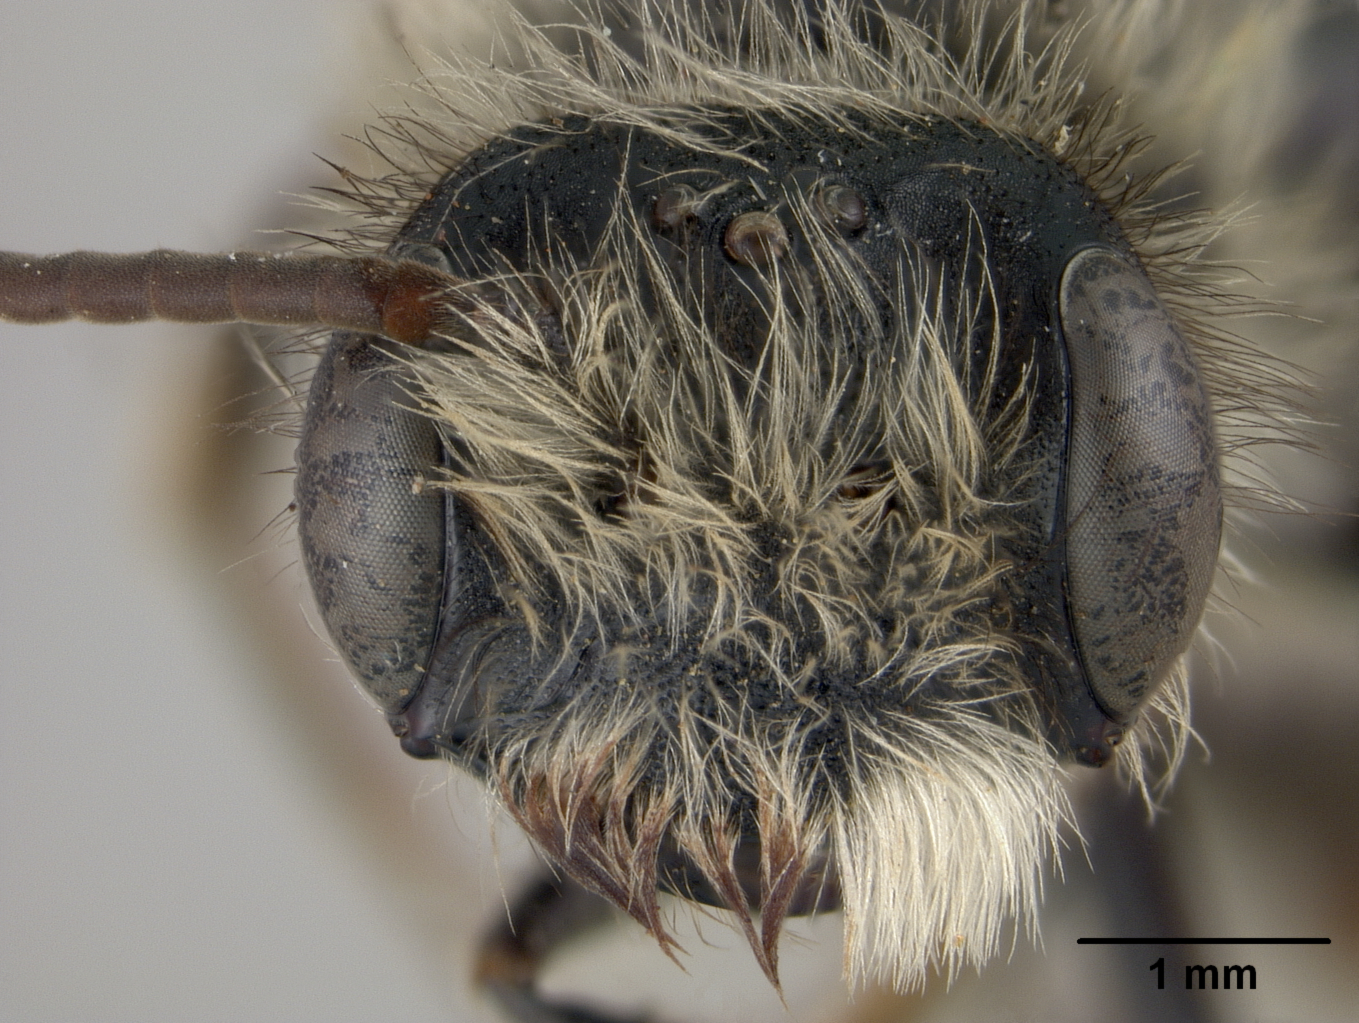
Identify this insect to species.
Andrena interrogationis
